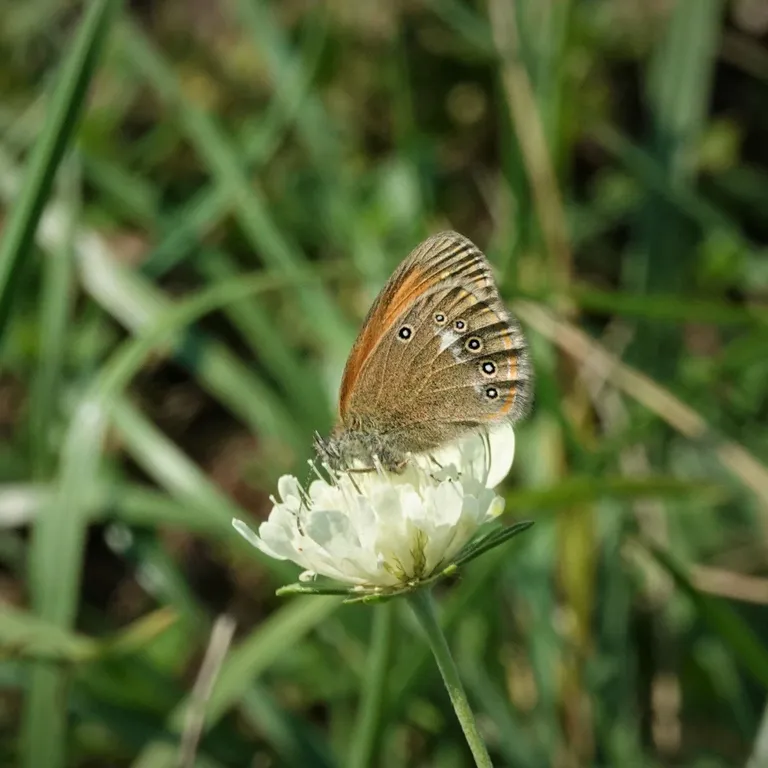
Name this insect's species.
Coenonympha glycerion (also Coenonympha iphis)
